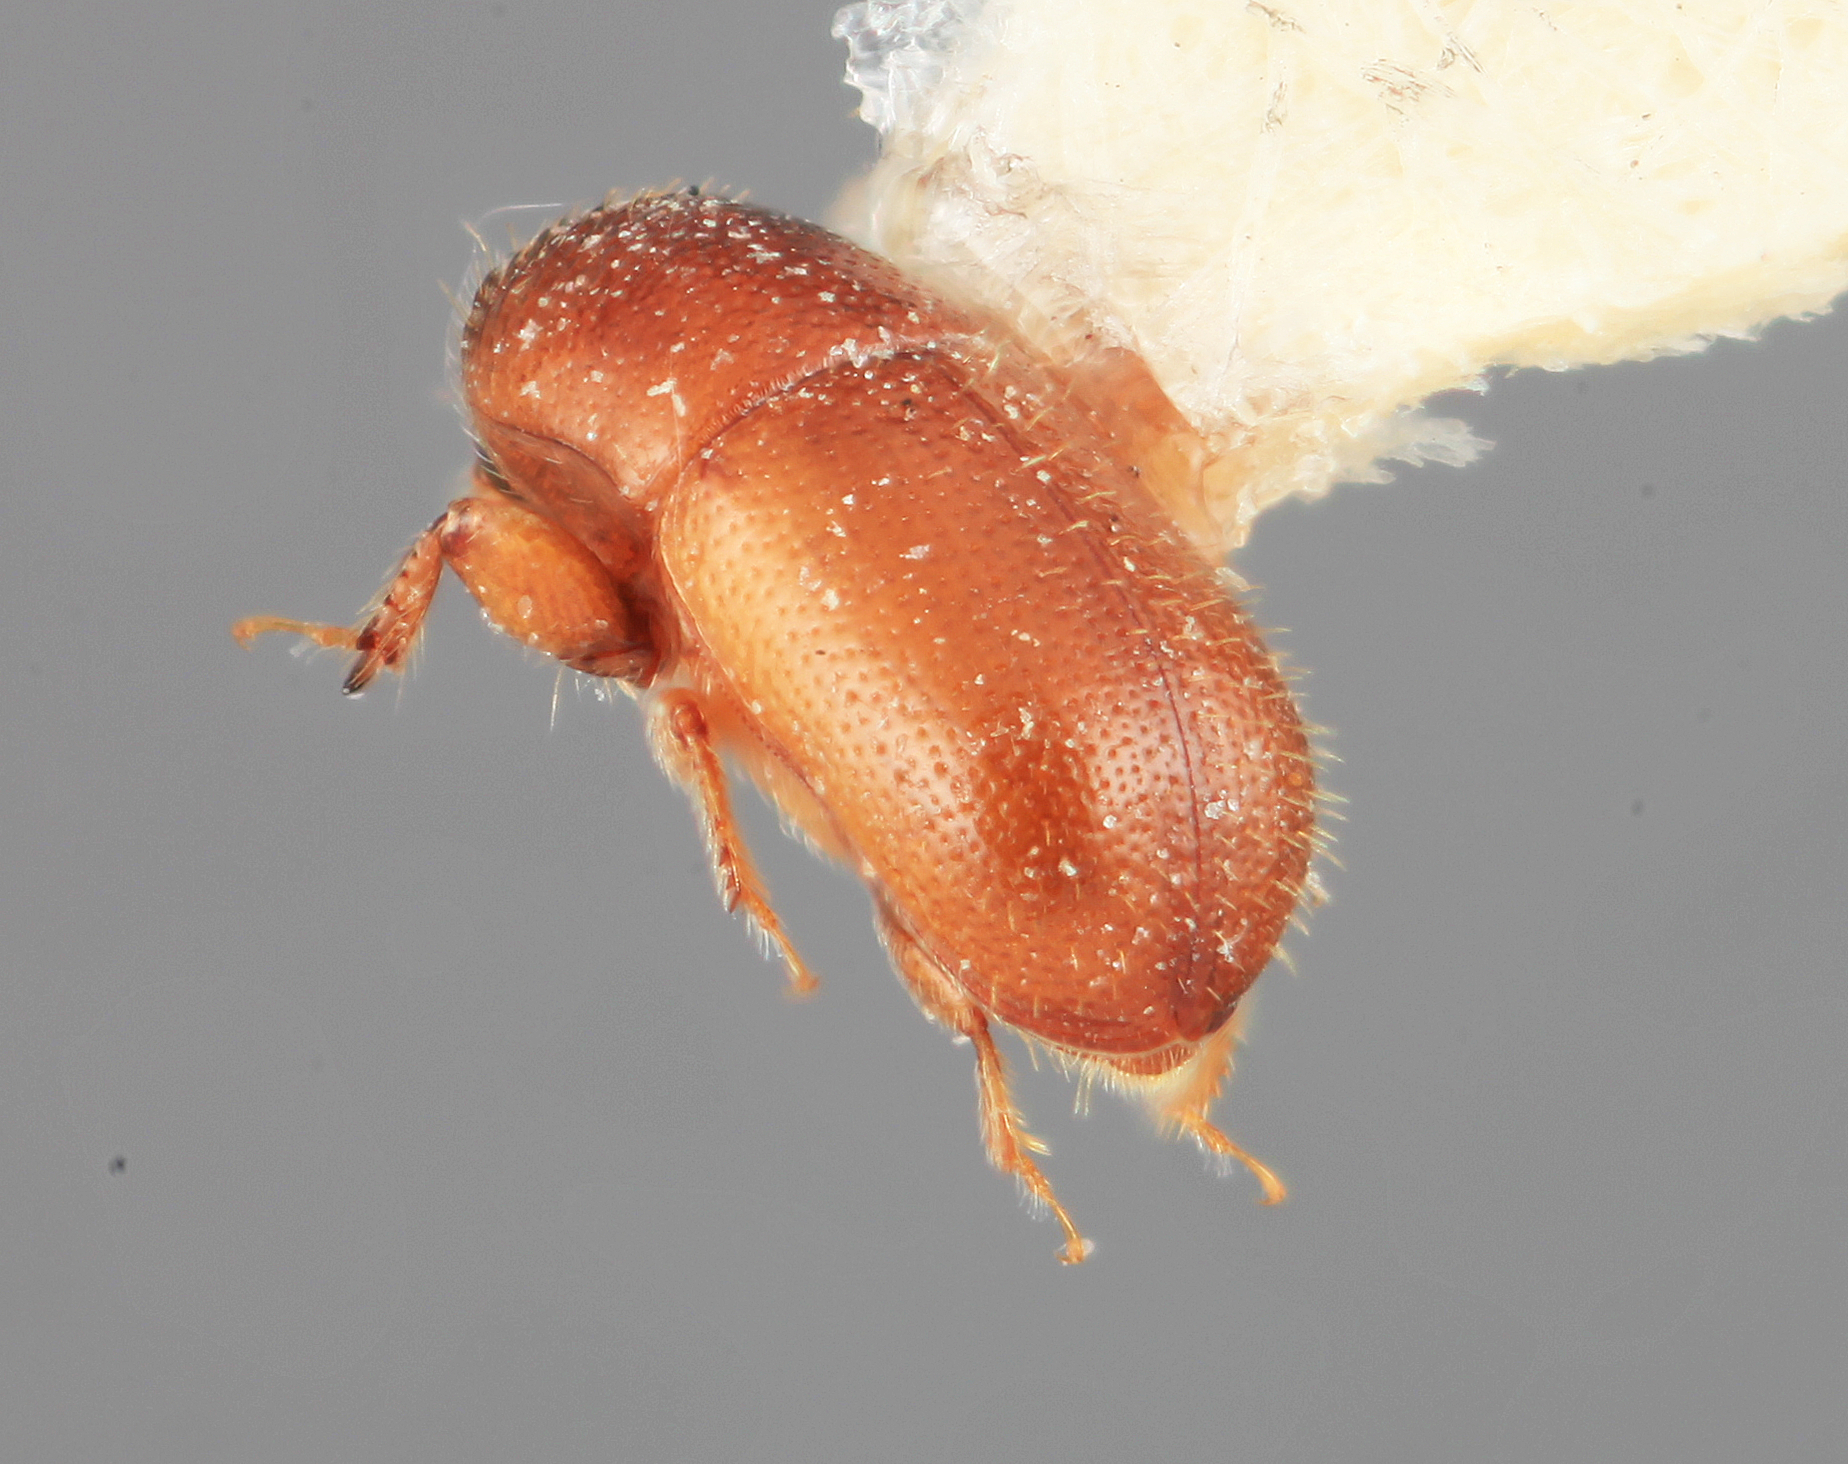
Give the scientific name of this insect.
Scolytodes pilifer
